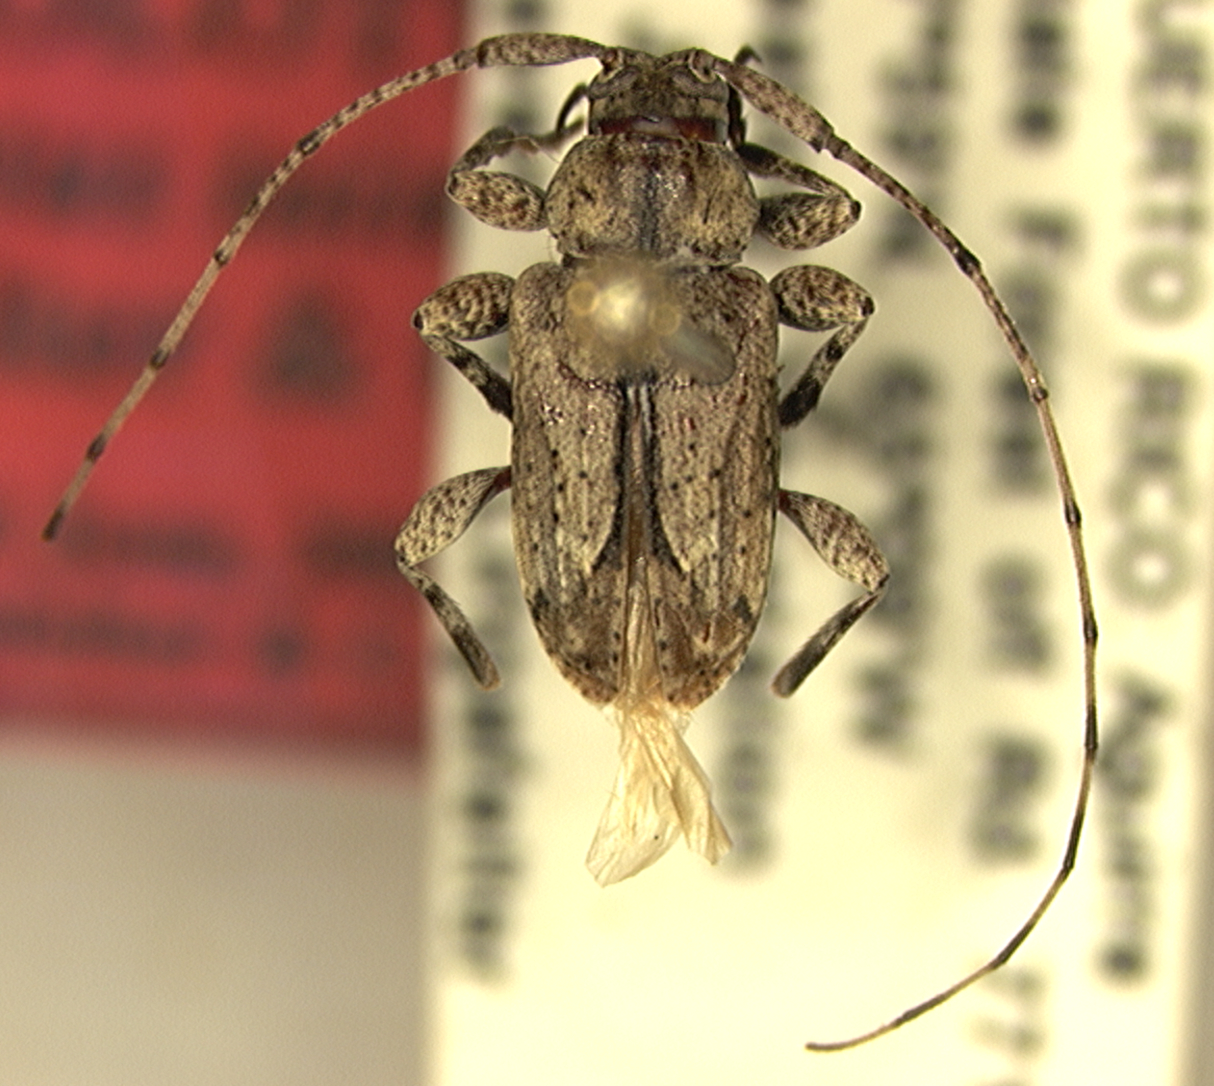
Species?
Styloleptus taino
